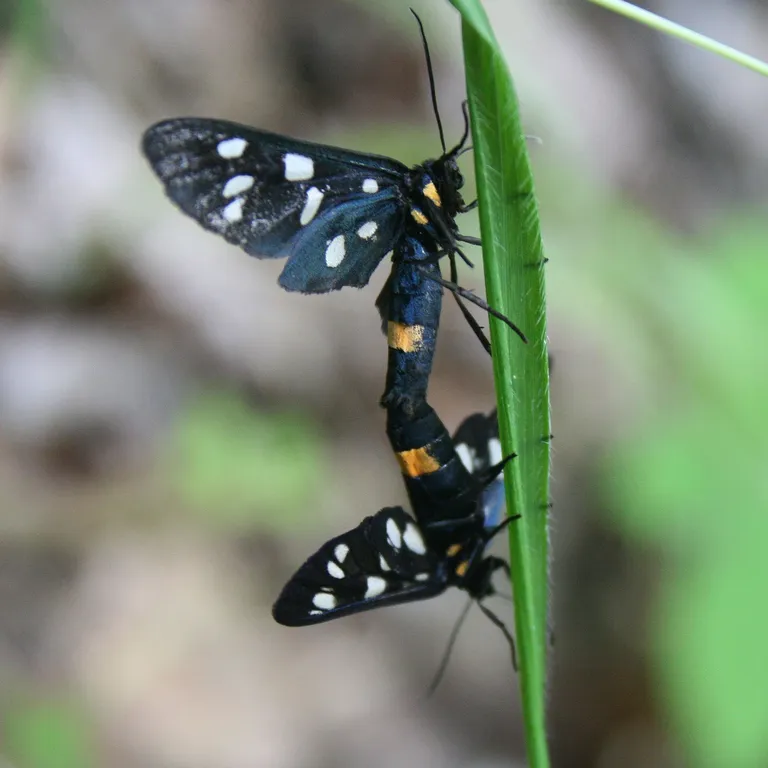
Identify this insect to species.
Amata phegea
